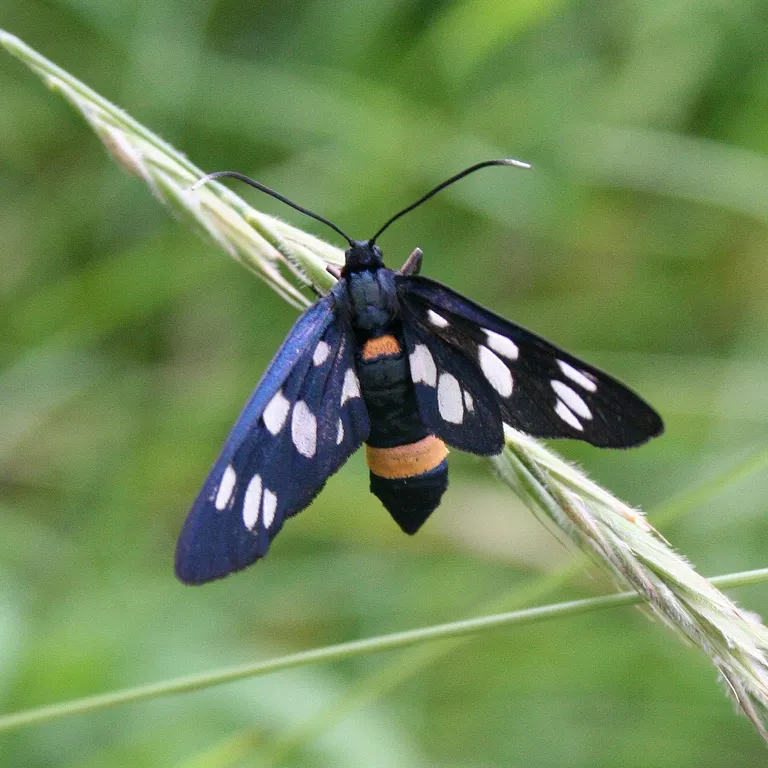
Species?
Amata phegea
